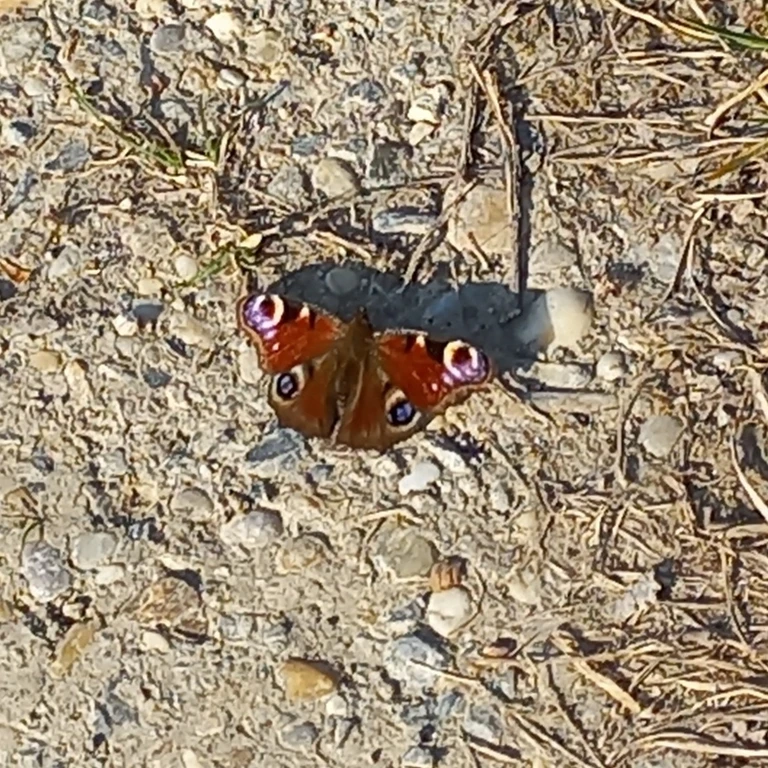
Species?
Aglais io
